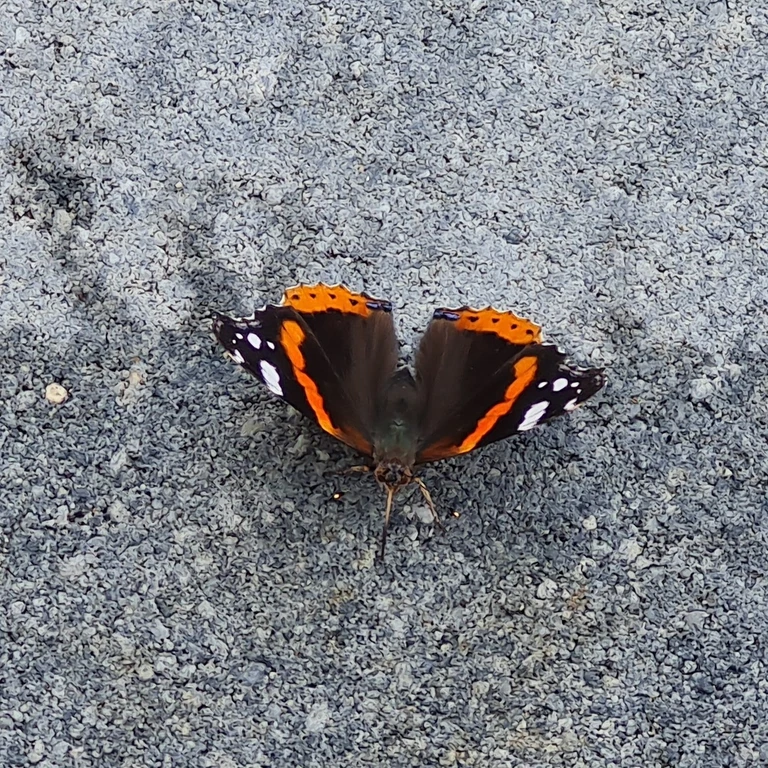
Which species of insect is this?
Vanessa atalanta
